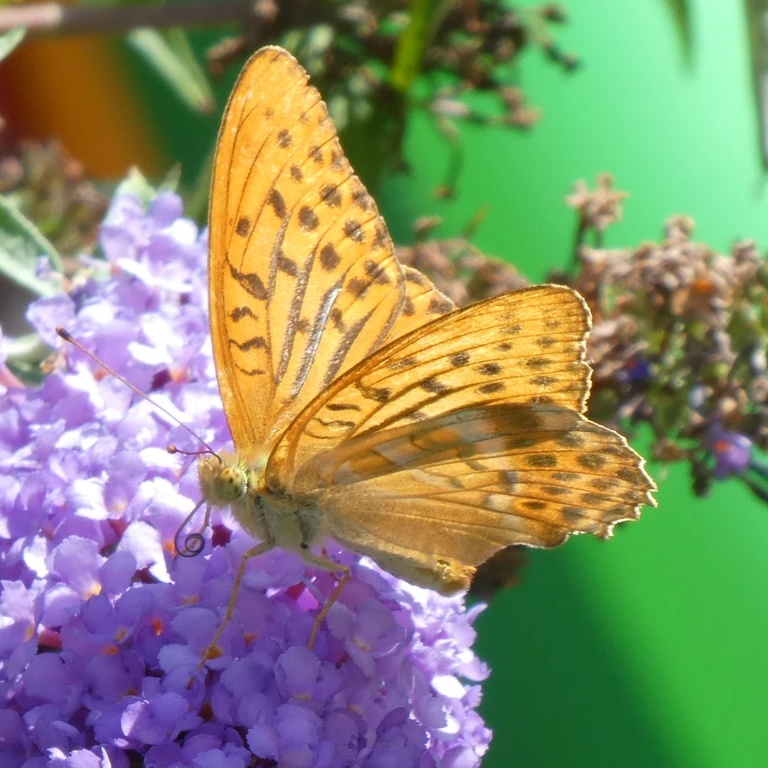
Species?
Argynnis paphia
